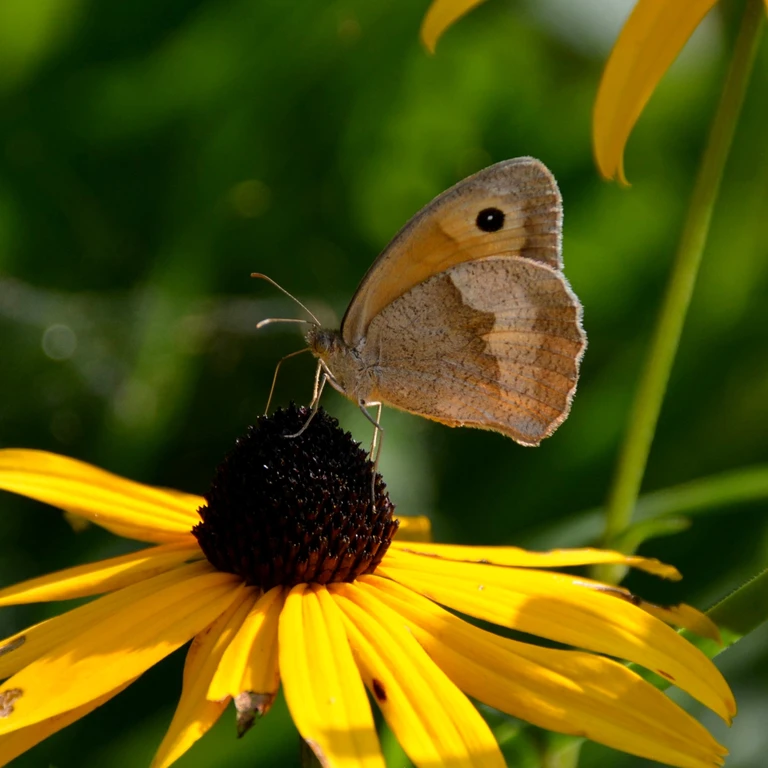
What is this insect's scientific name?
Maniola jurtina
